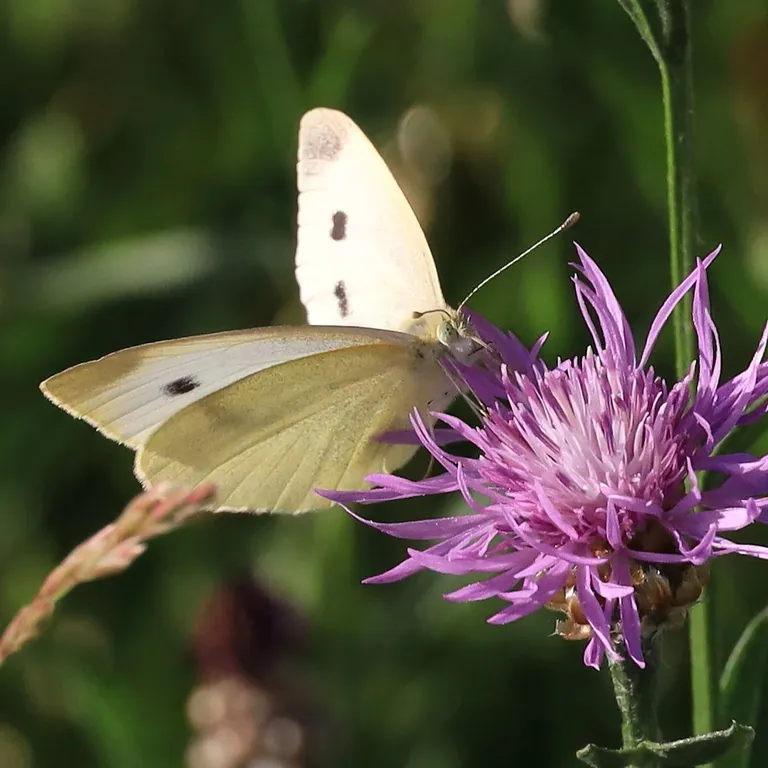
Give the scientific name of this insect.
Pieris rapae
